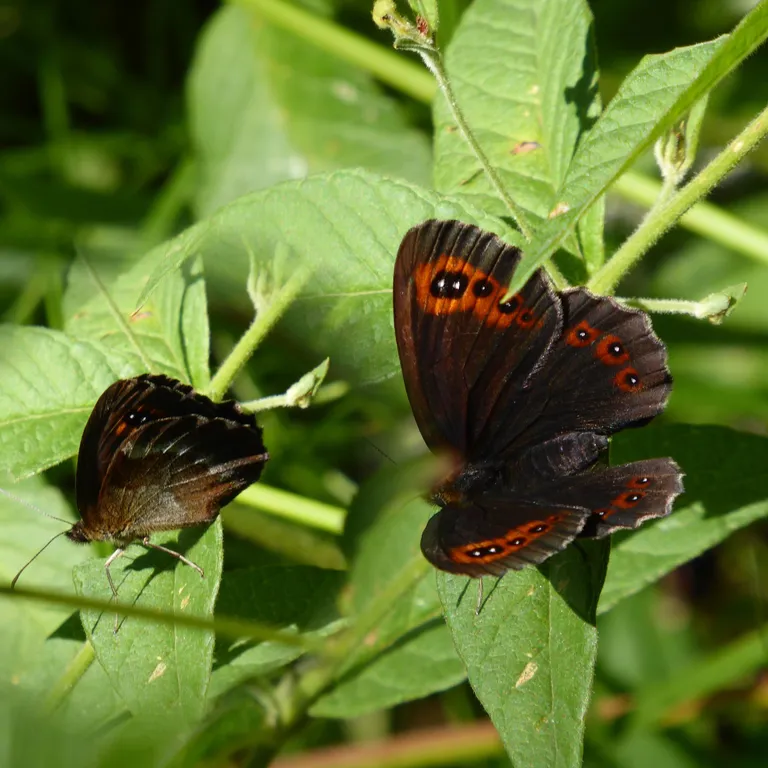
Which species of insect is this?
Erebia aethiops
